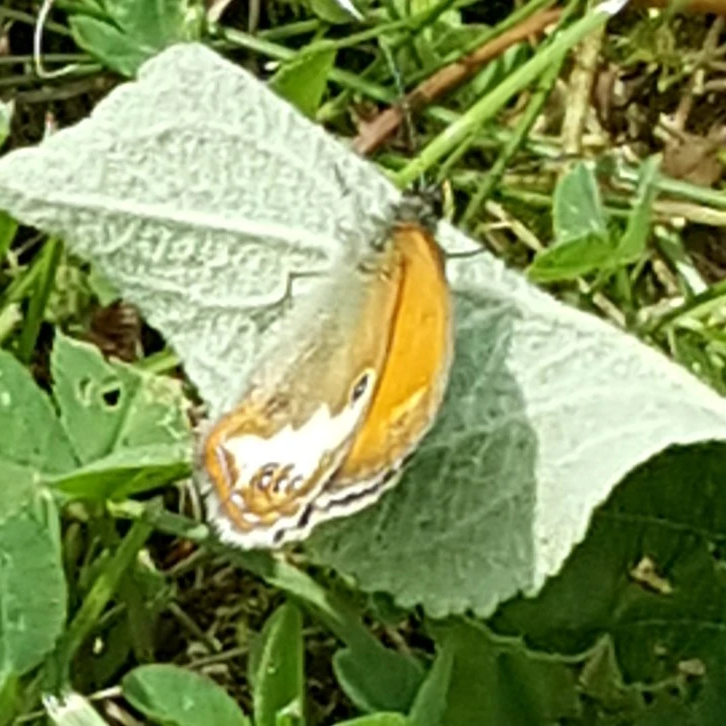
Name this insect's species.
Coenonympha arcania
